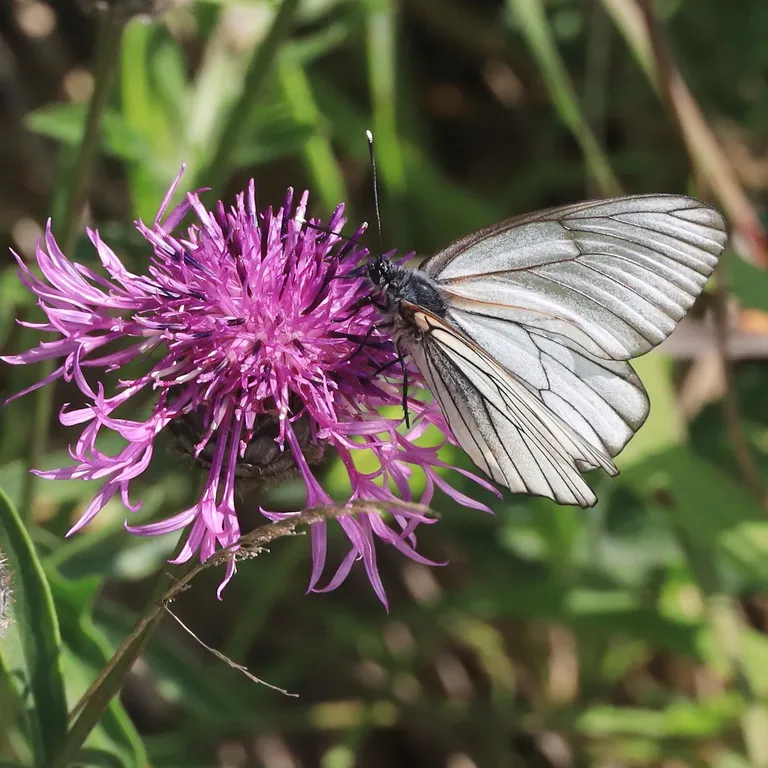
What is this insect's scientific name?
Aporia crataegi
